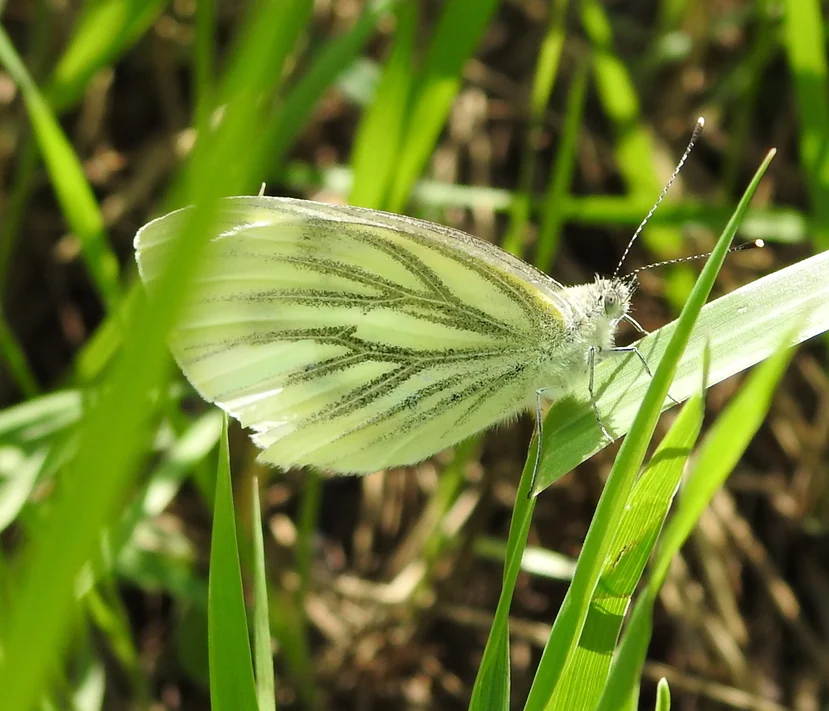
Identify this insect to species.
Pieris napi
